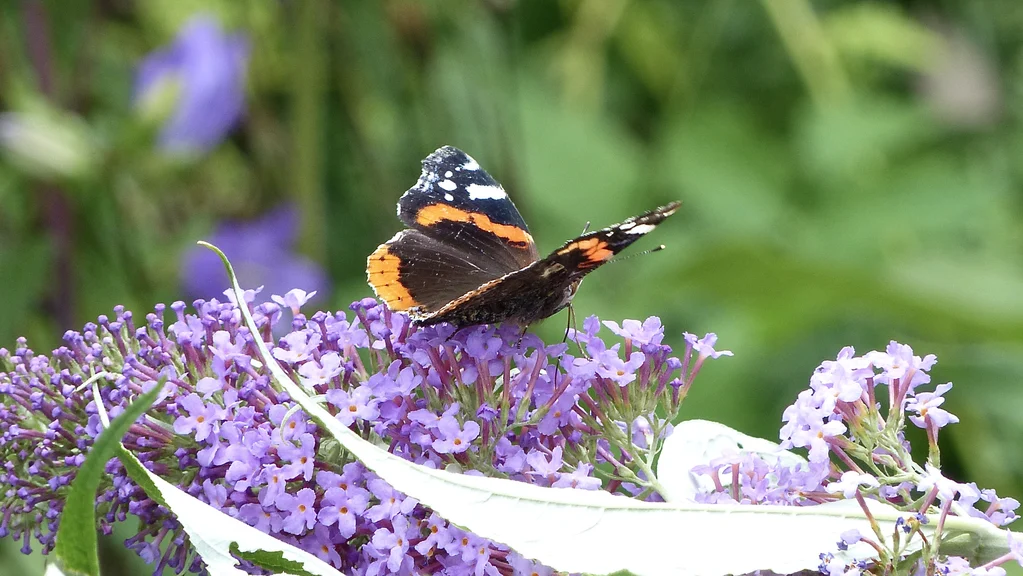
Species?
Vanessa atalanta
